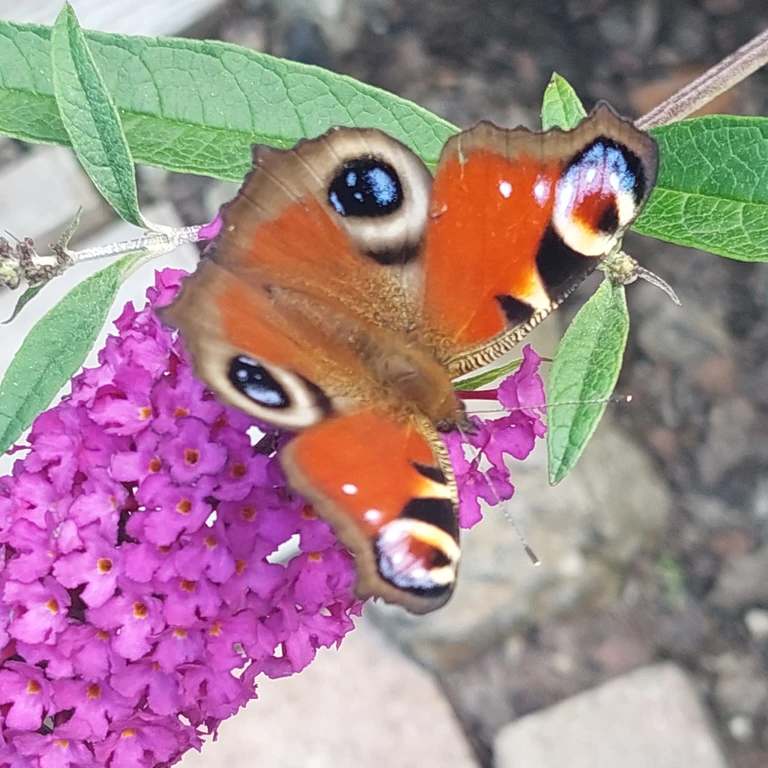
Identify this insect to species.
Aglais io
